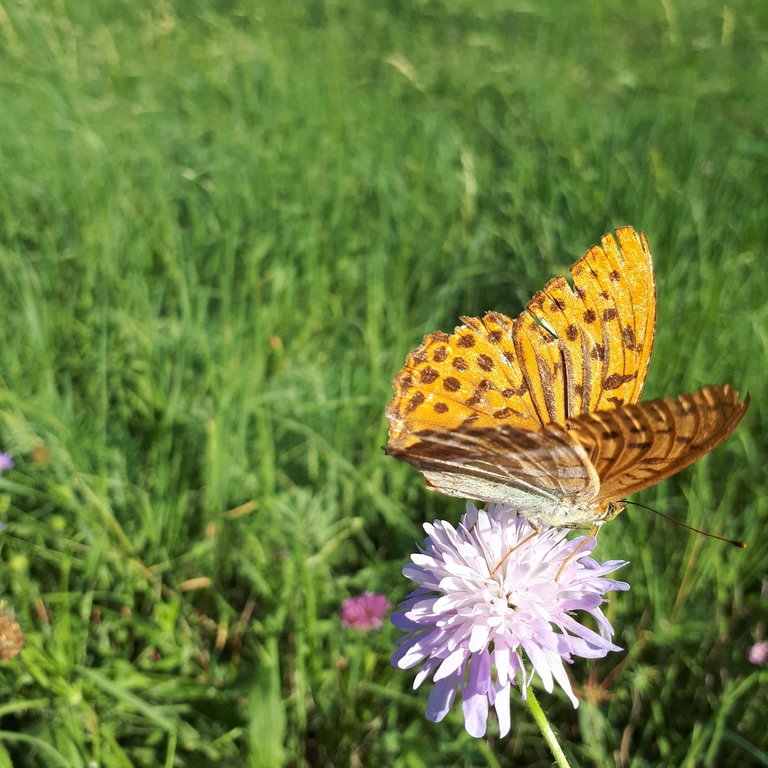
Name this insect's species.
Argynnis paphia
